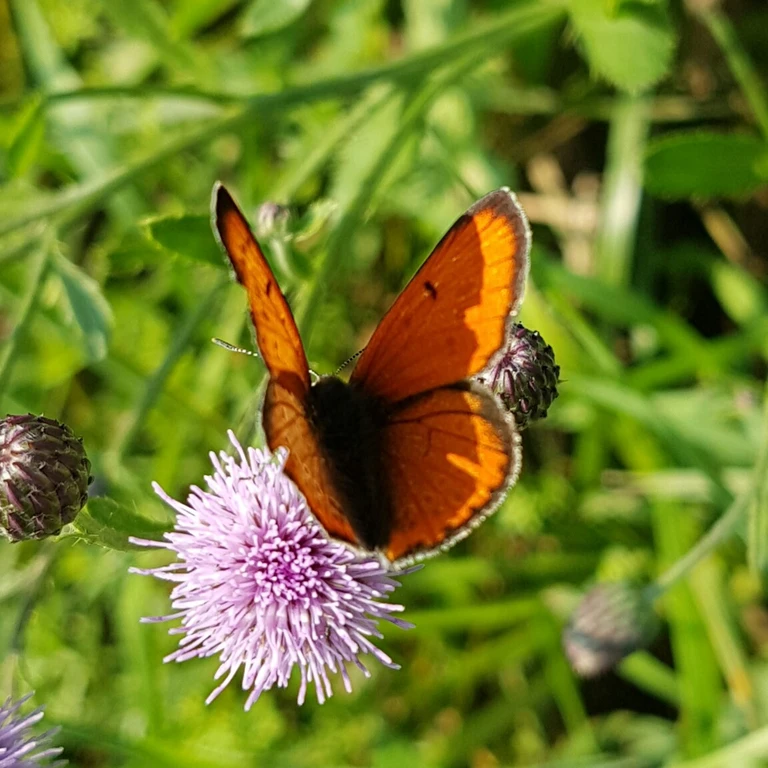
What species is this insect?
Lycaena dispar
